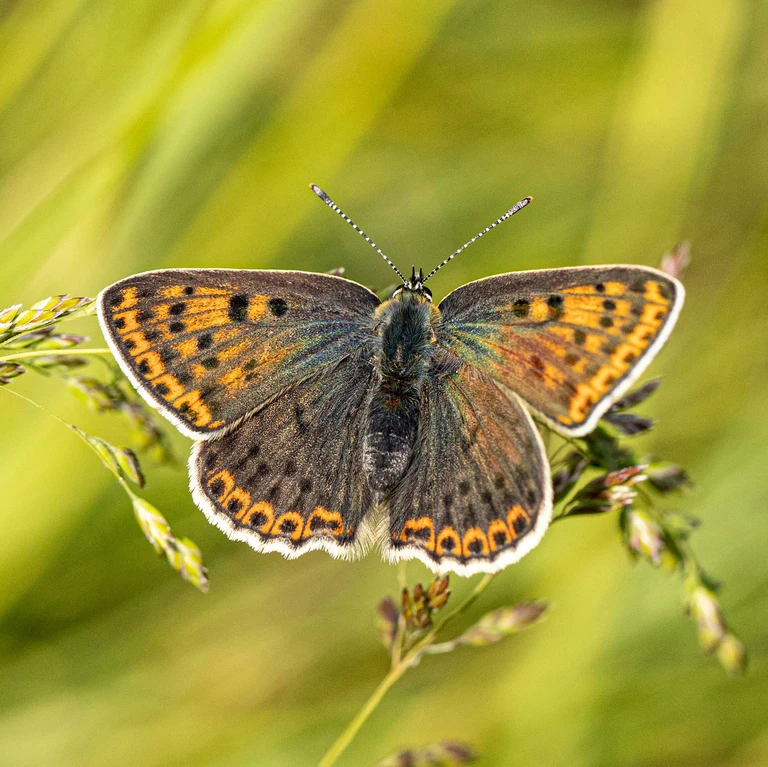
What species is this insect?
Lycaena tityrus (also Loweia tityrus)
